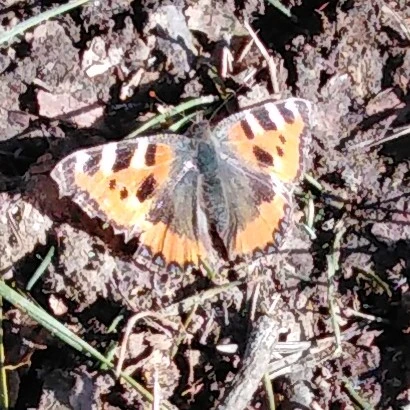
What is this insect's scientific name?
Aglais urticae
